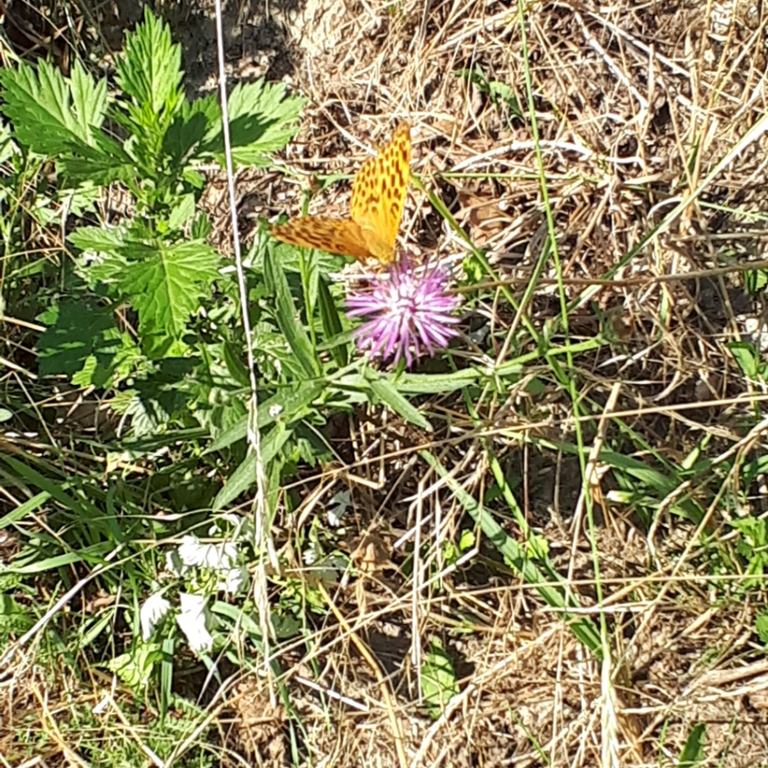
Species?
Argynnis paphia
